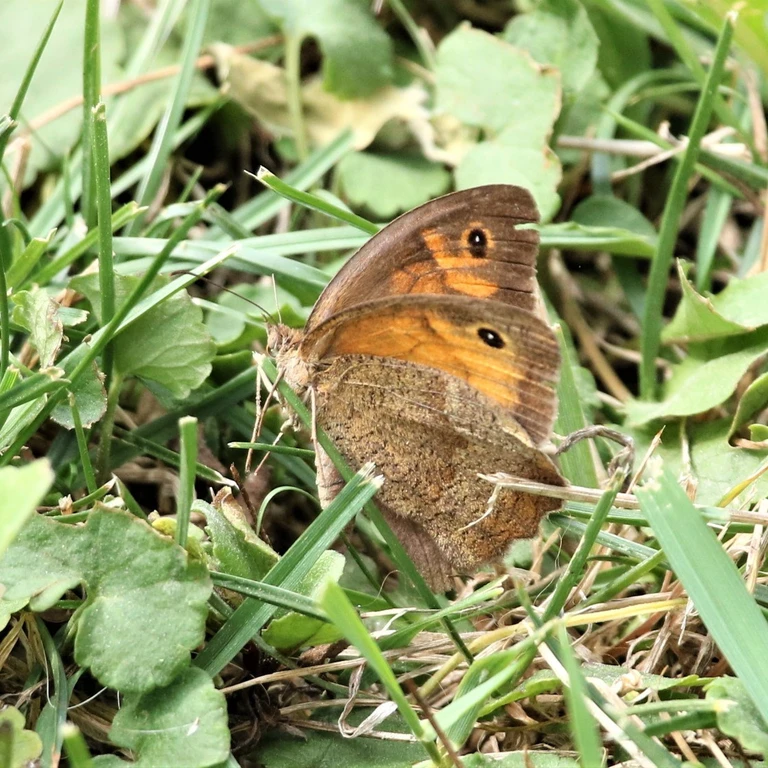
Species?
Maniola jurtina
